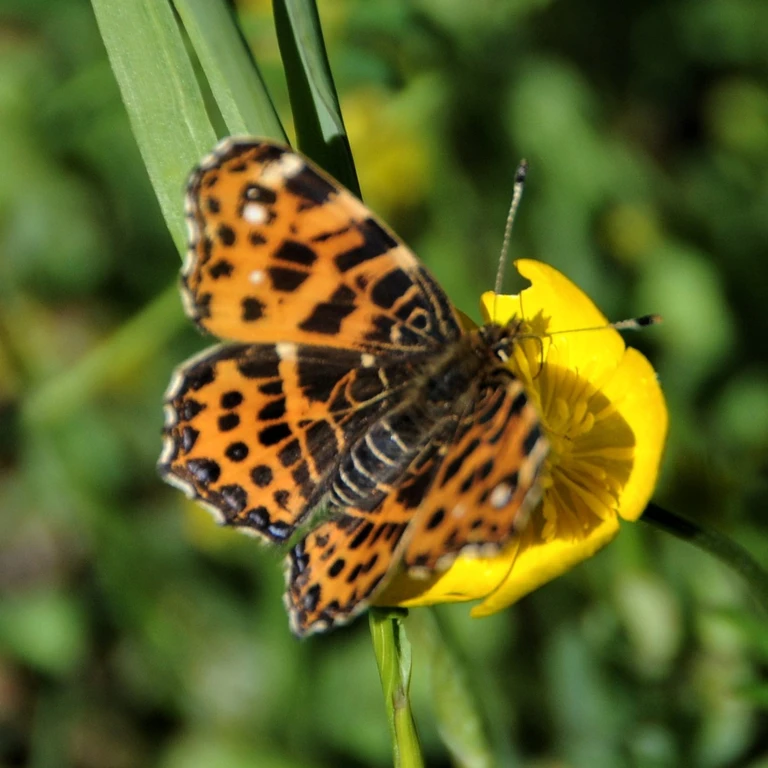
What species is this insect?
Araschnia levana
